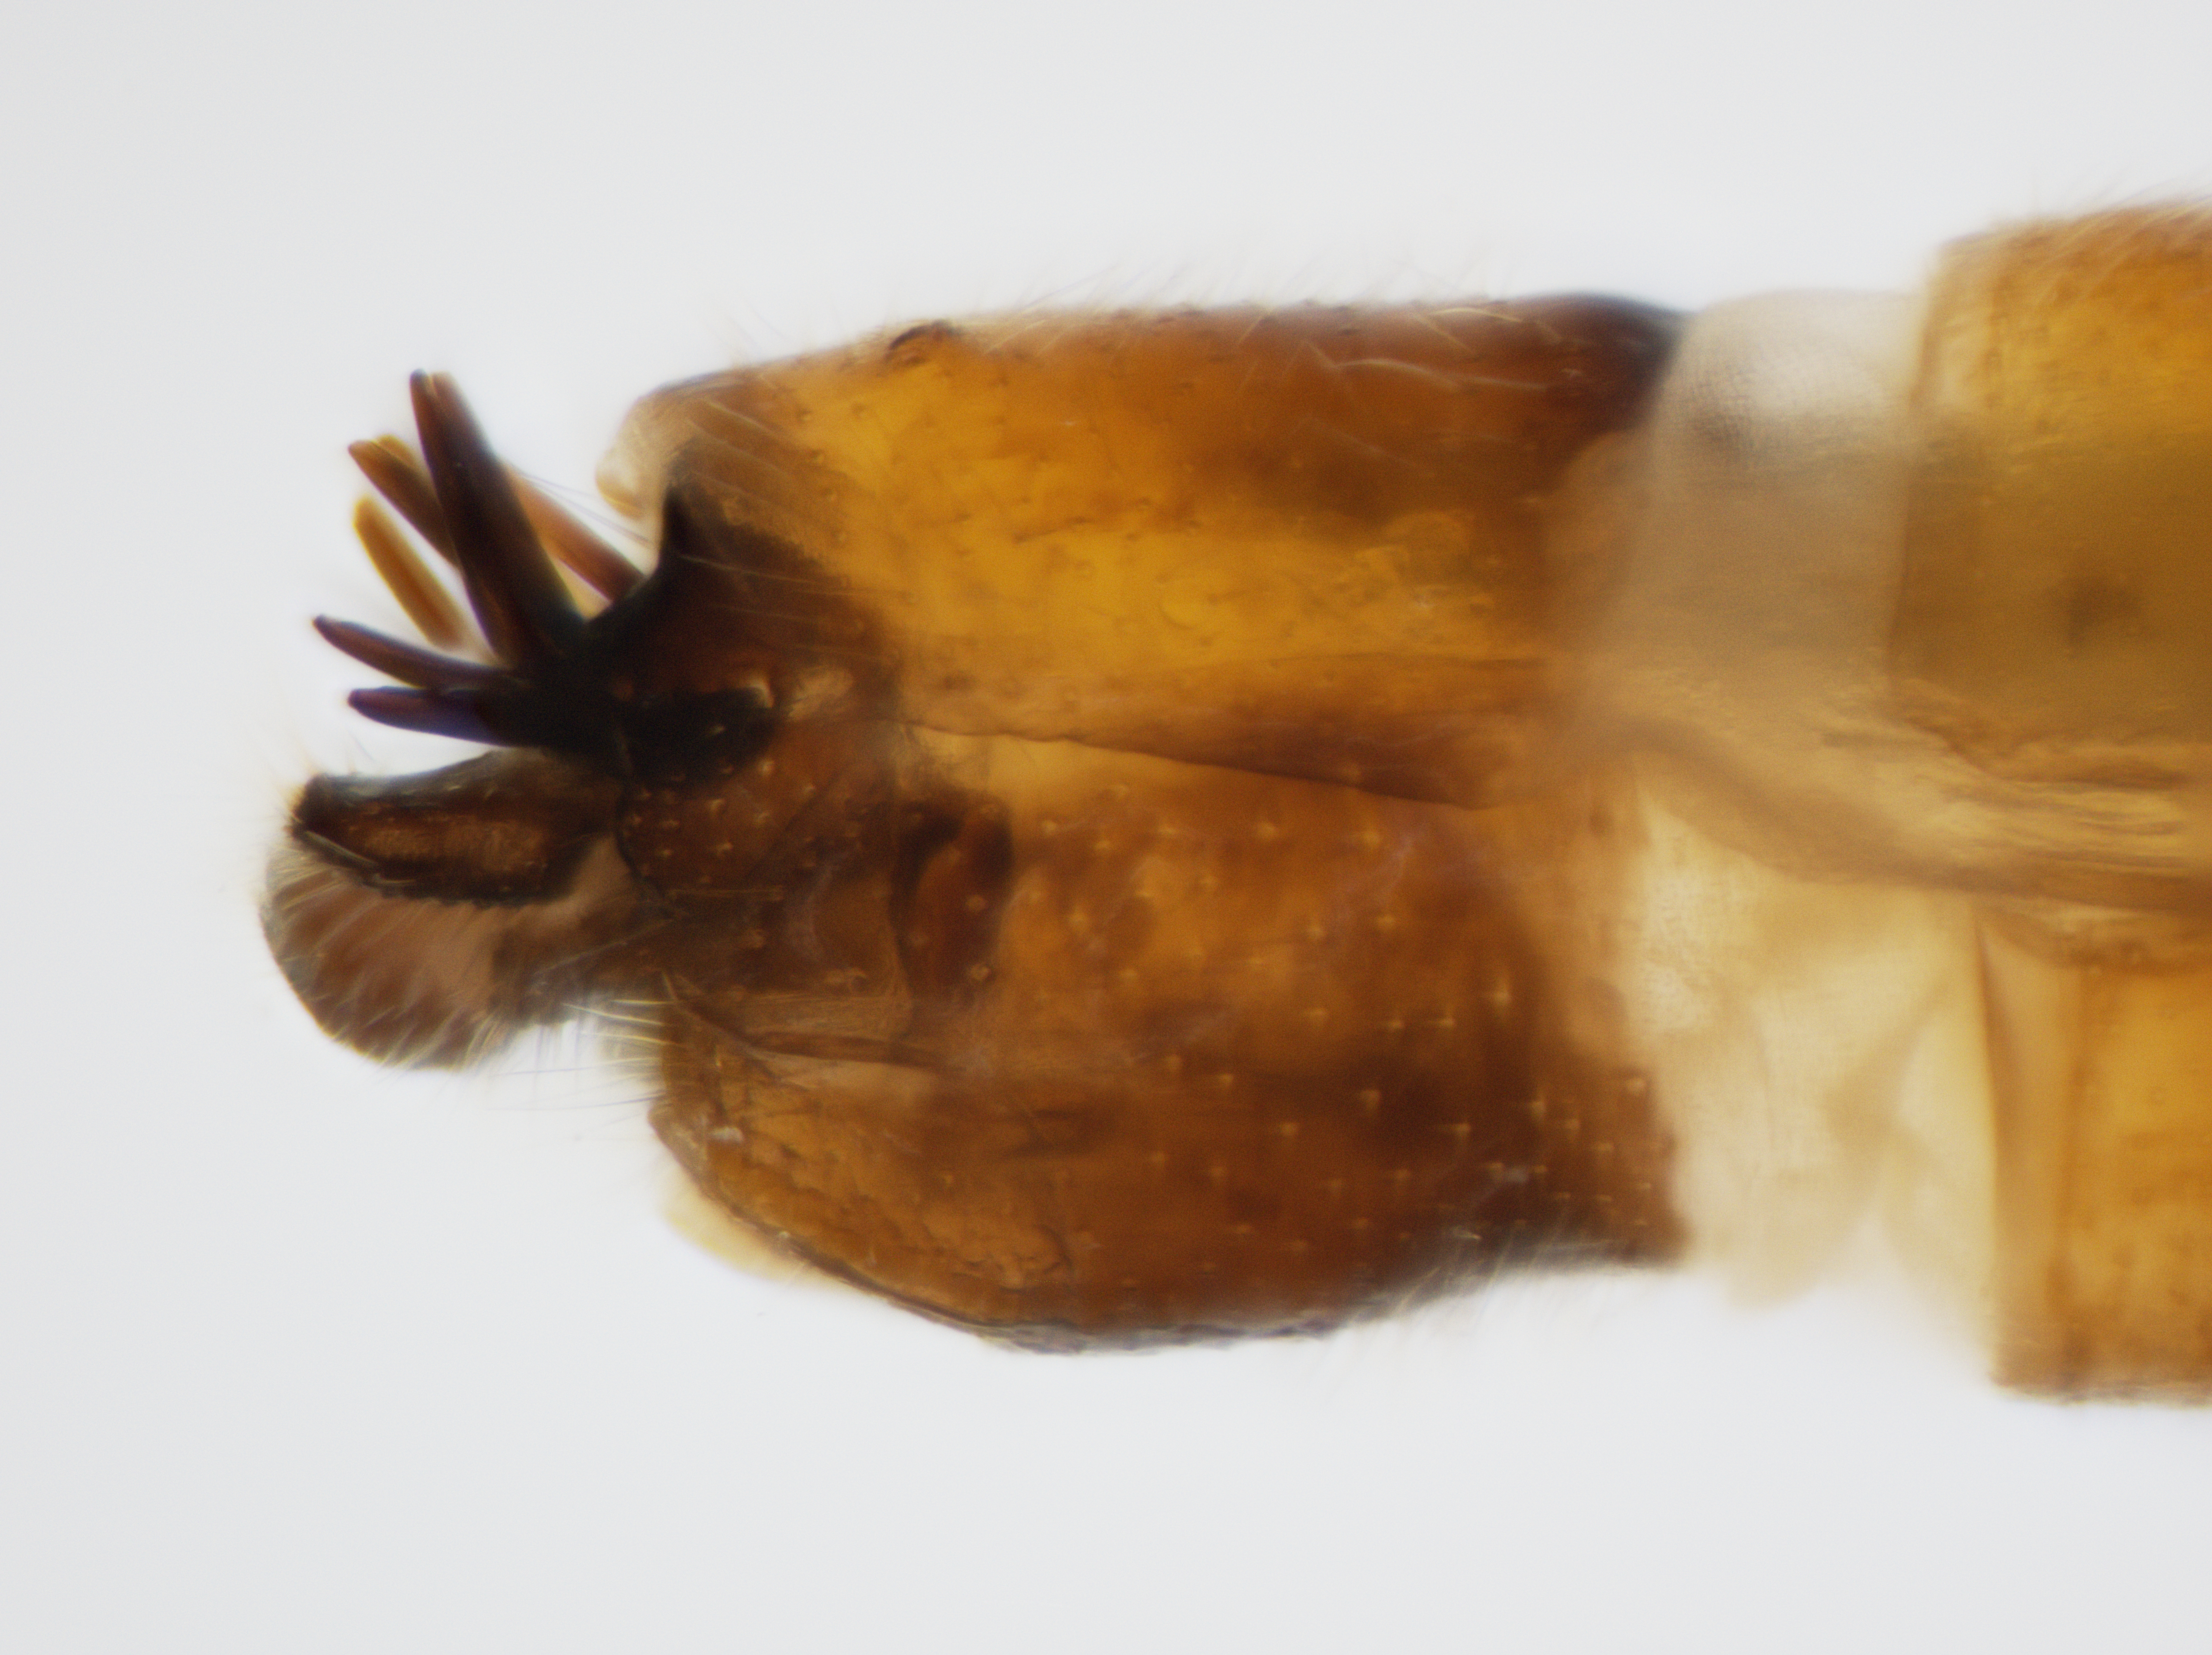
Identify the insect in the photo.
Microphontes gaiophanes
